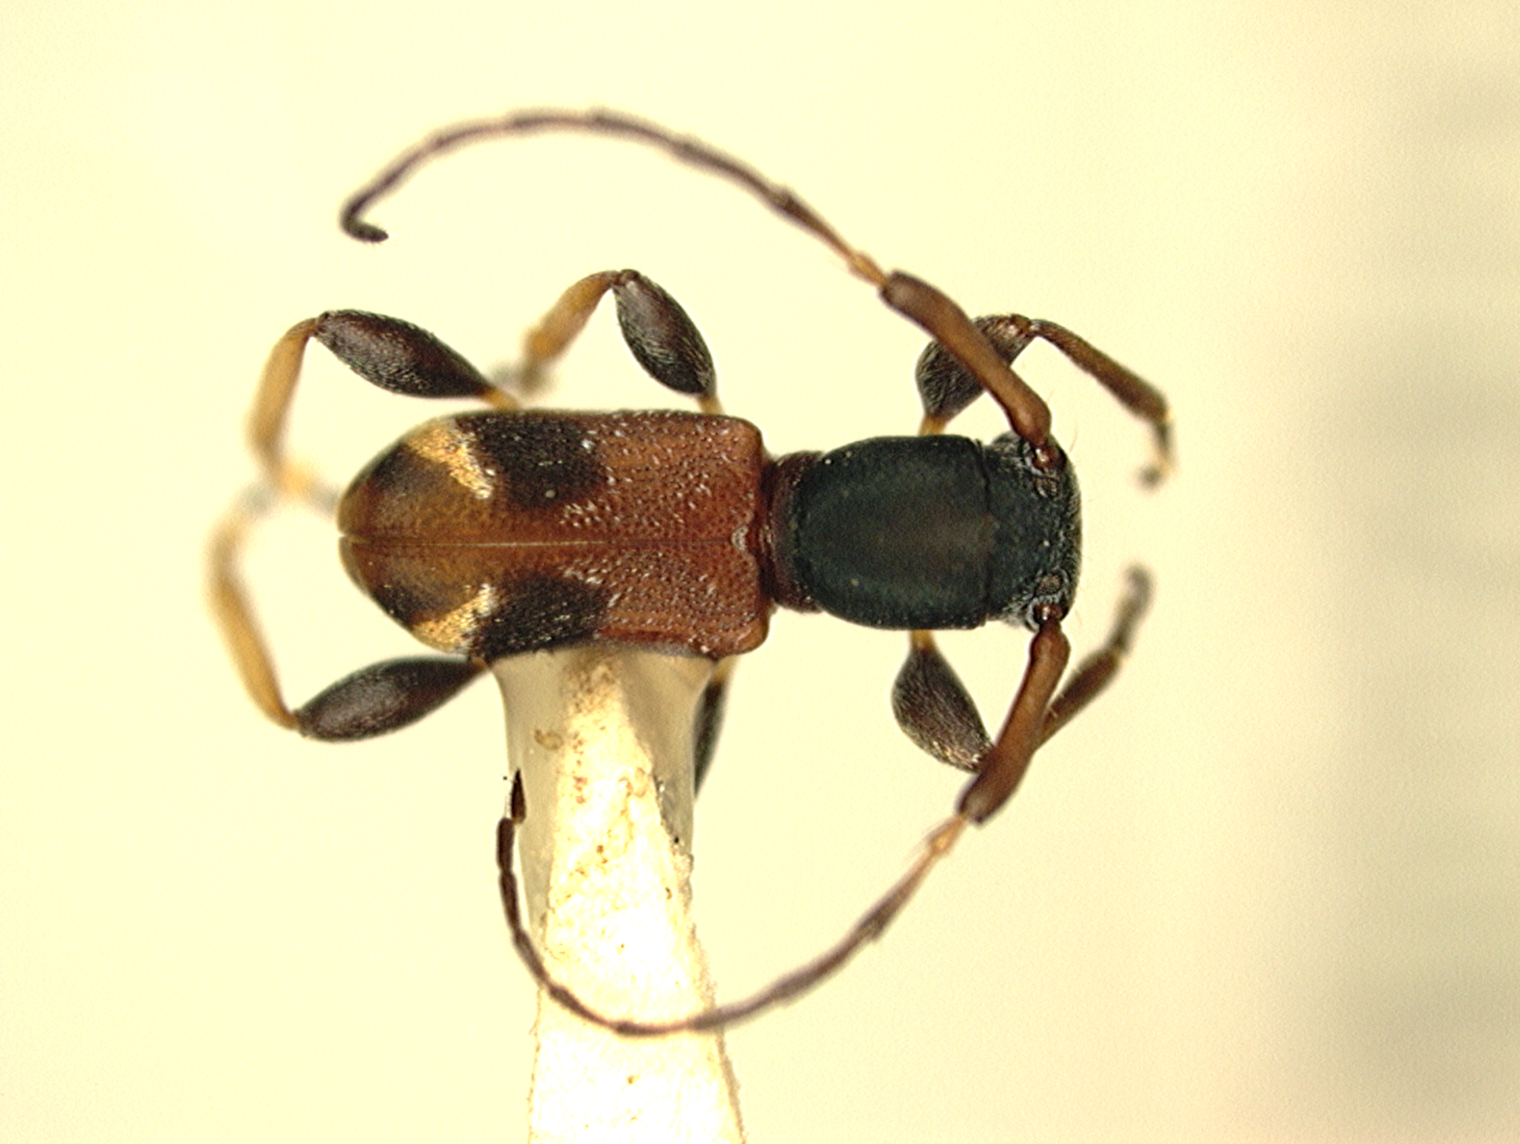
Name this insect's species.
Boricyrtinus nilseni
